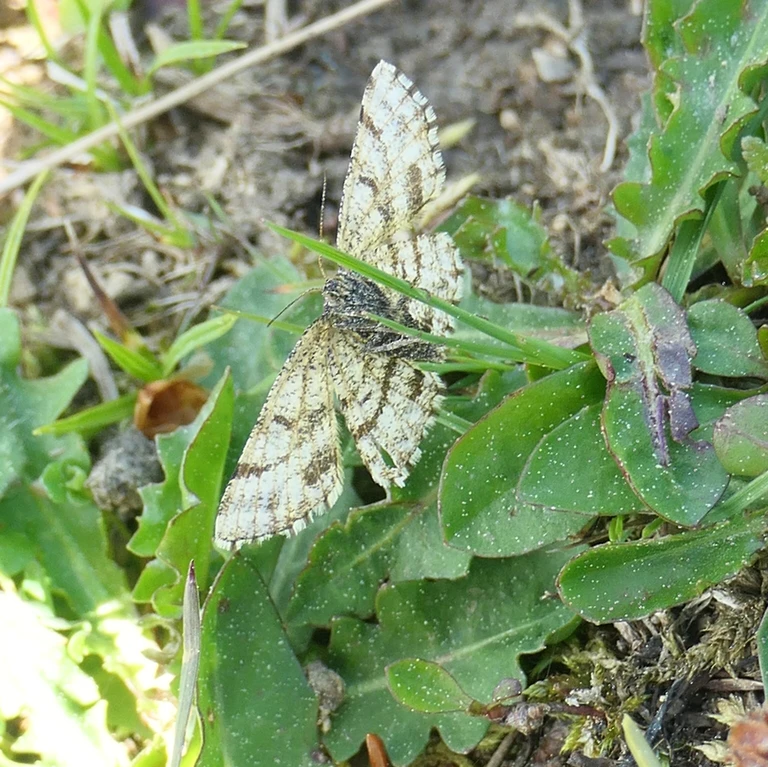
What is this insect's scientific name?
Ematurga atomaria
